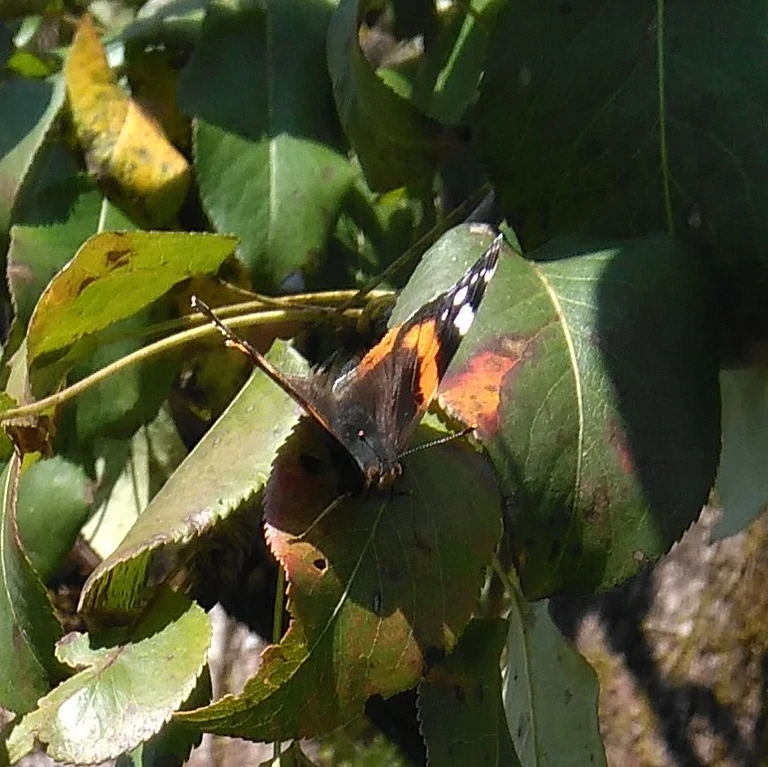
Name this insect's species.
Vanessa atalanta
